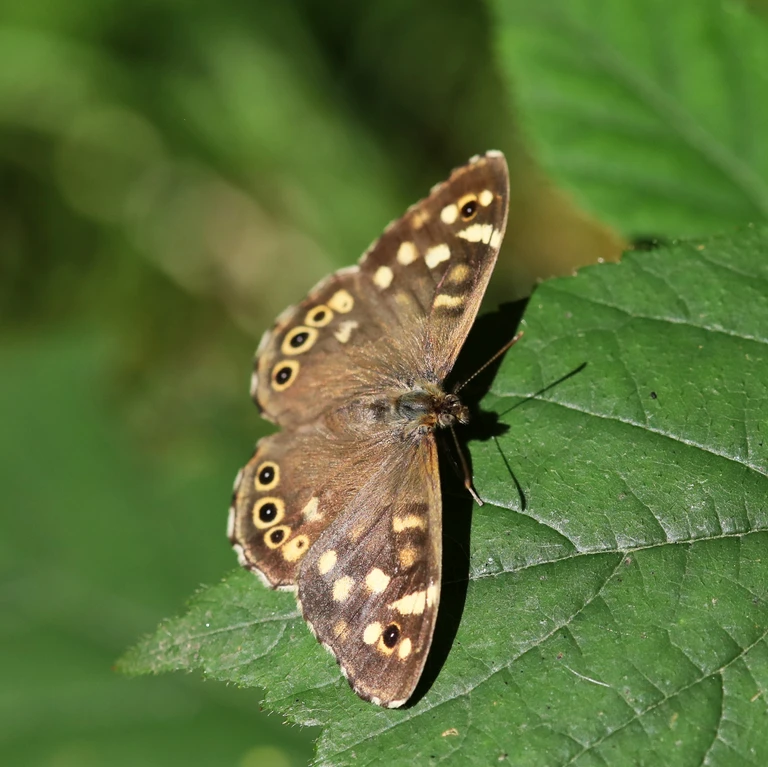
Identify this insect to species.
Pararge aegeria
